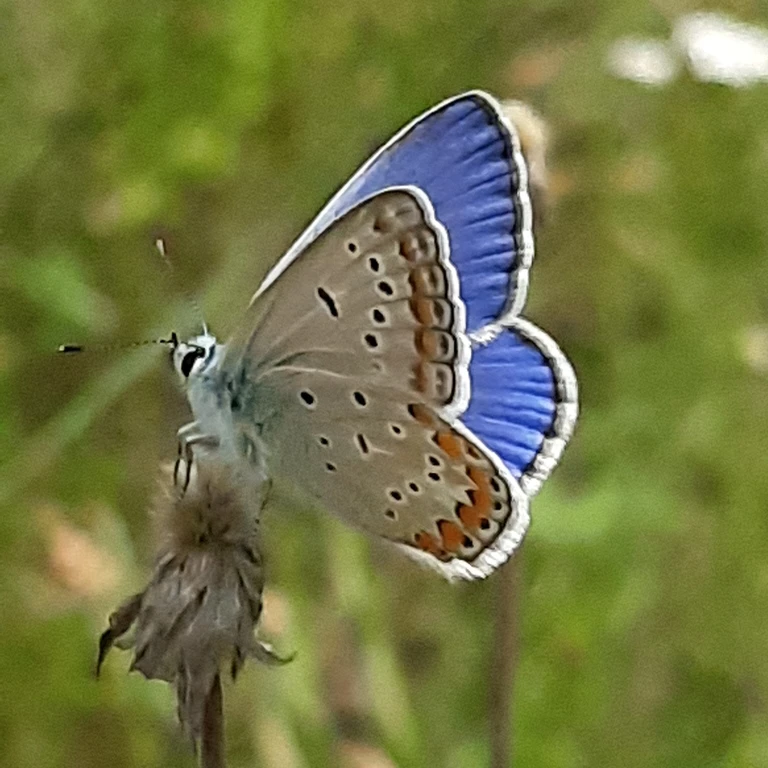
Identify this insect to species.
Polyommatus thersites
